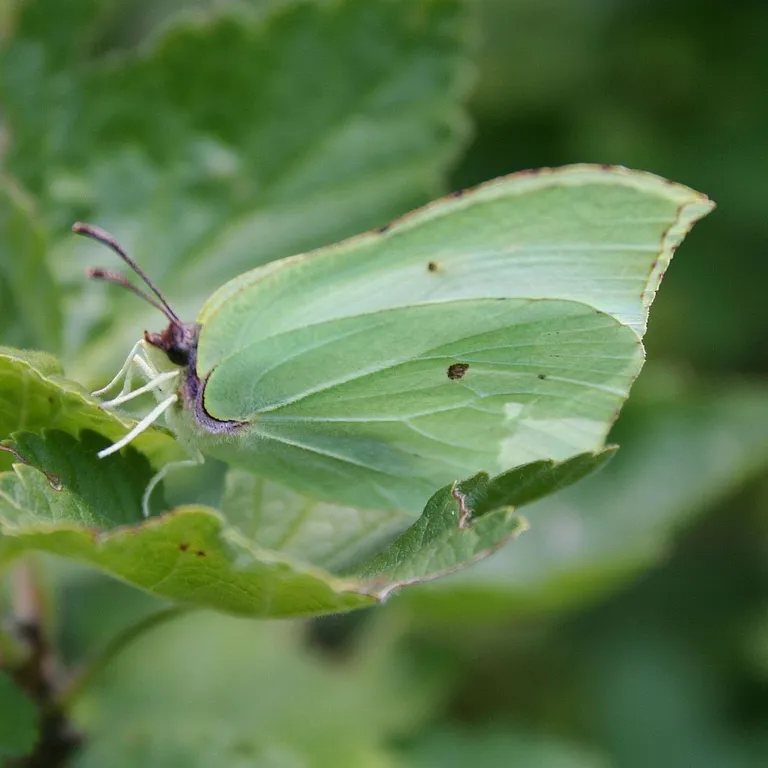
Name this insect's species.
Gonepteryx rhamni
